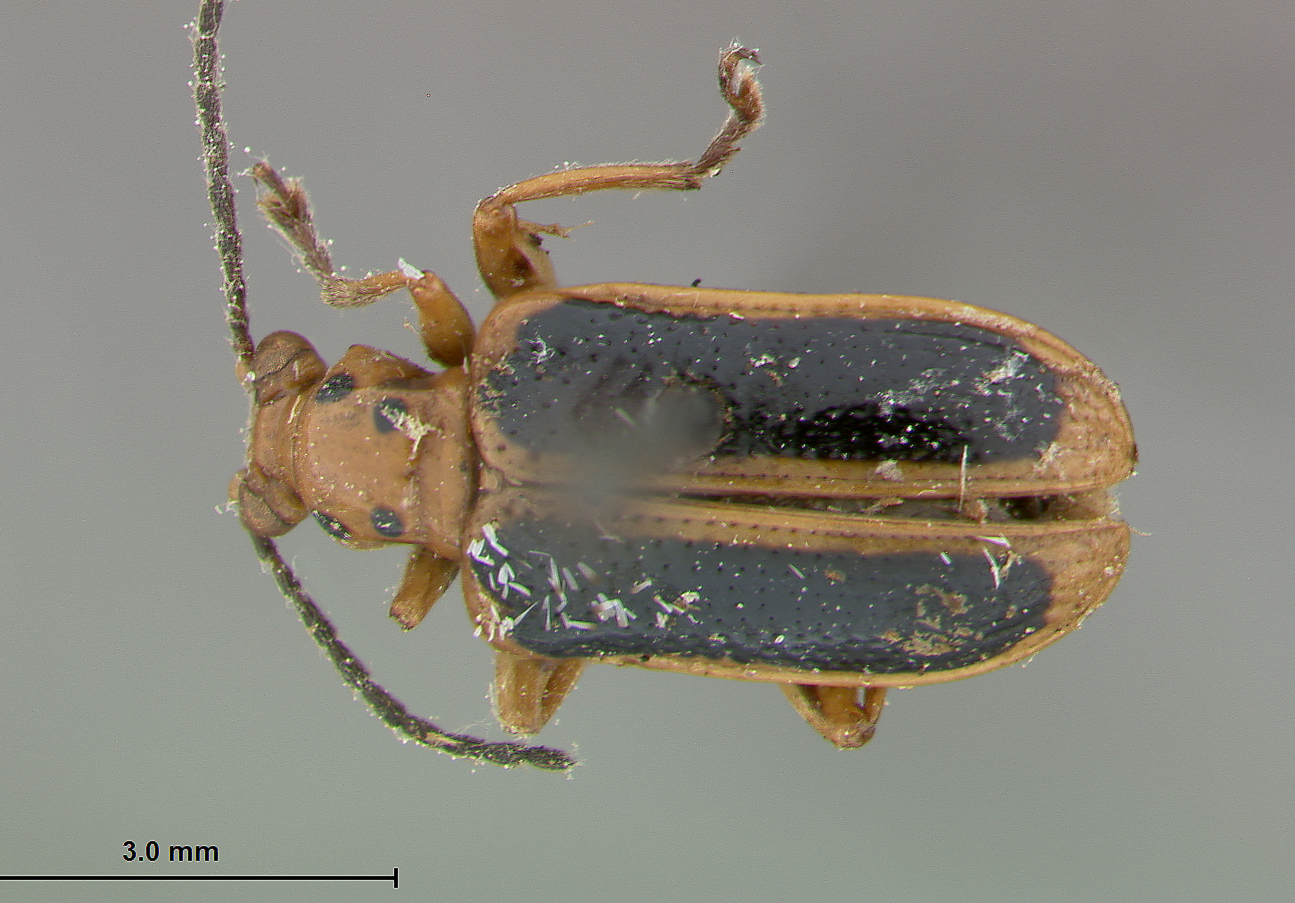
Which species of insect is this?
Lema trapezinotata
